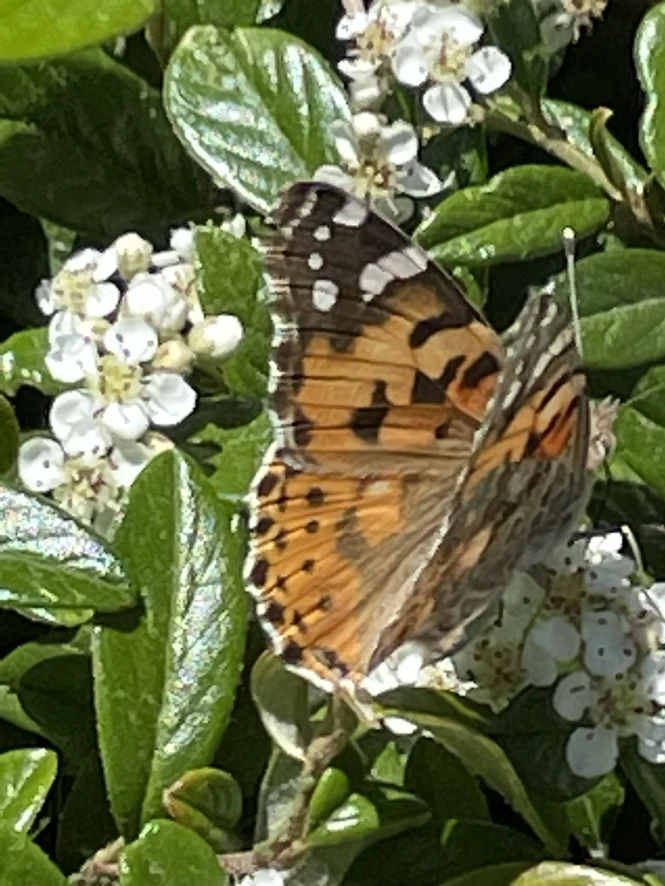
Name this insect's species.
Vanessa cardui
